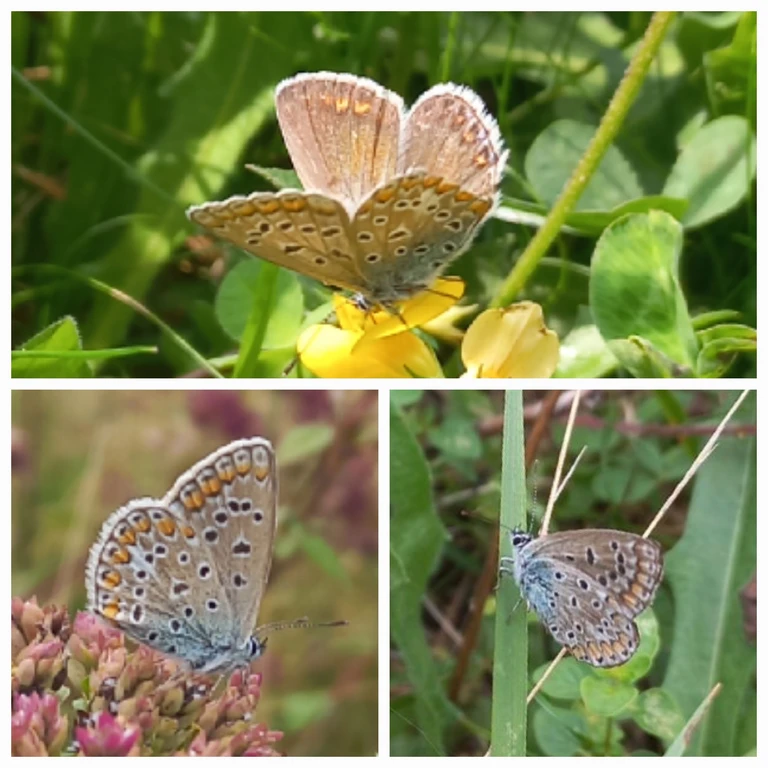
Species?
Polyommatus icarus
